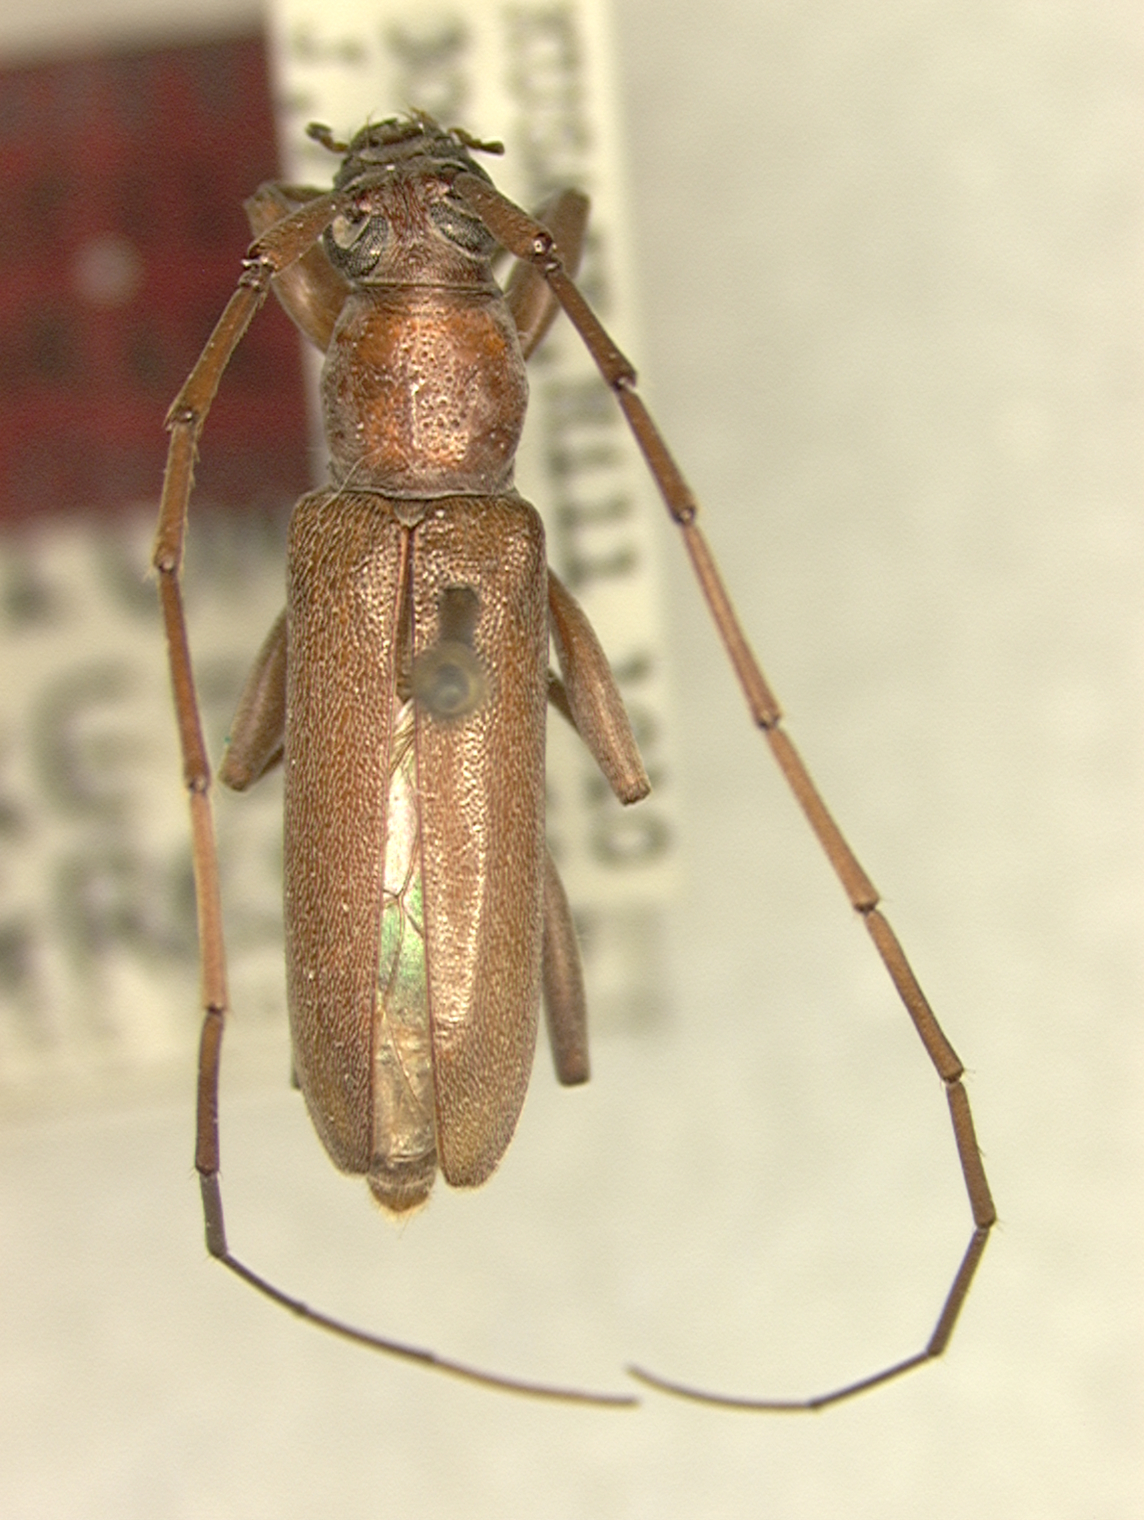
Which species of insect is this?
Ceresium clarkei
